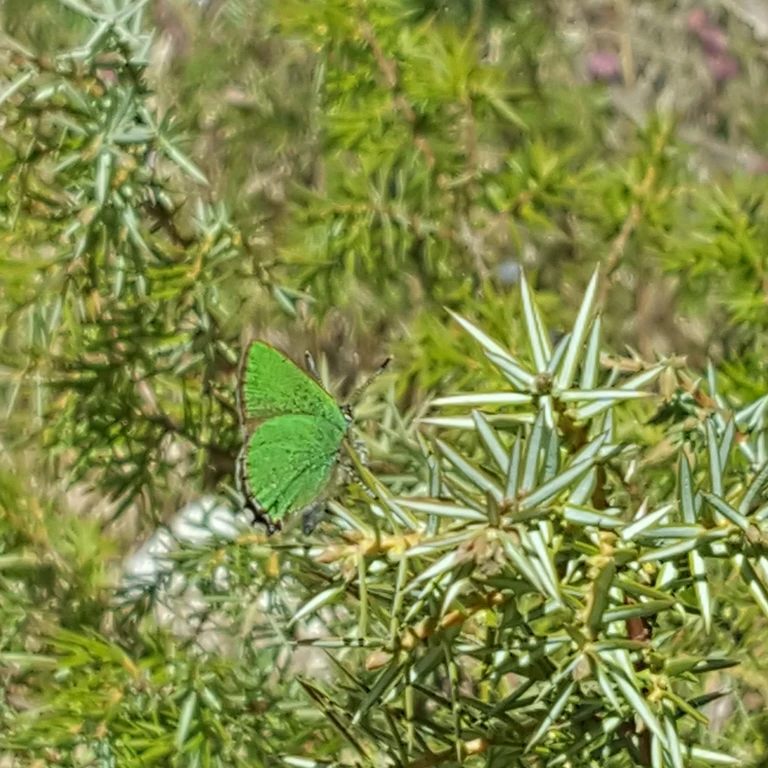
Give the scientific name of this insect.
Callophrys rubi
